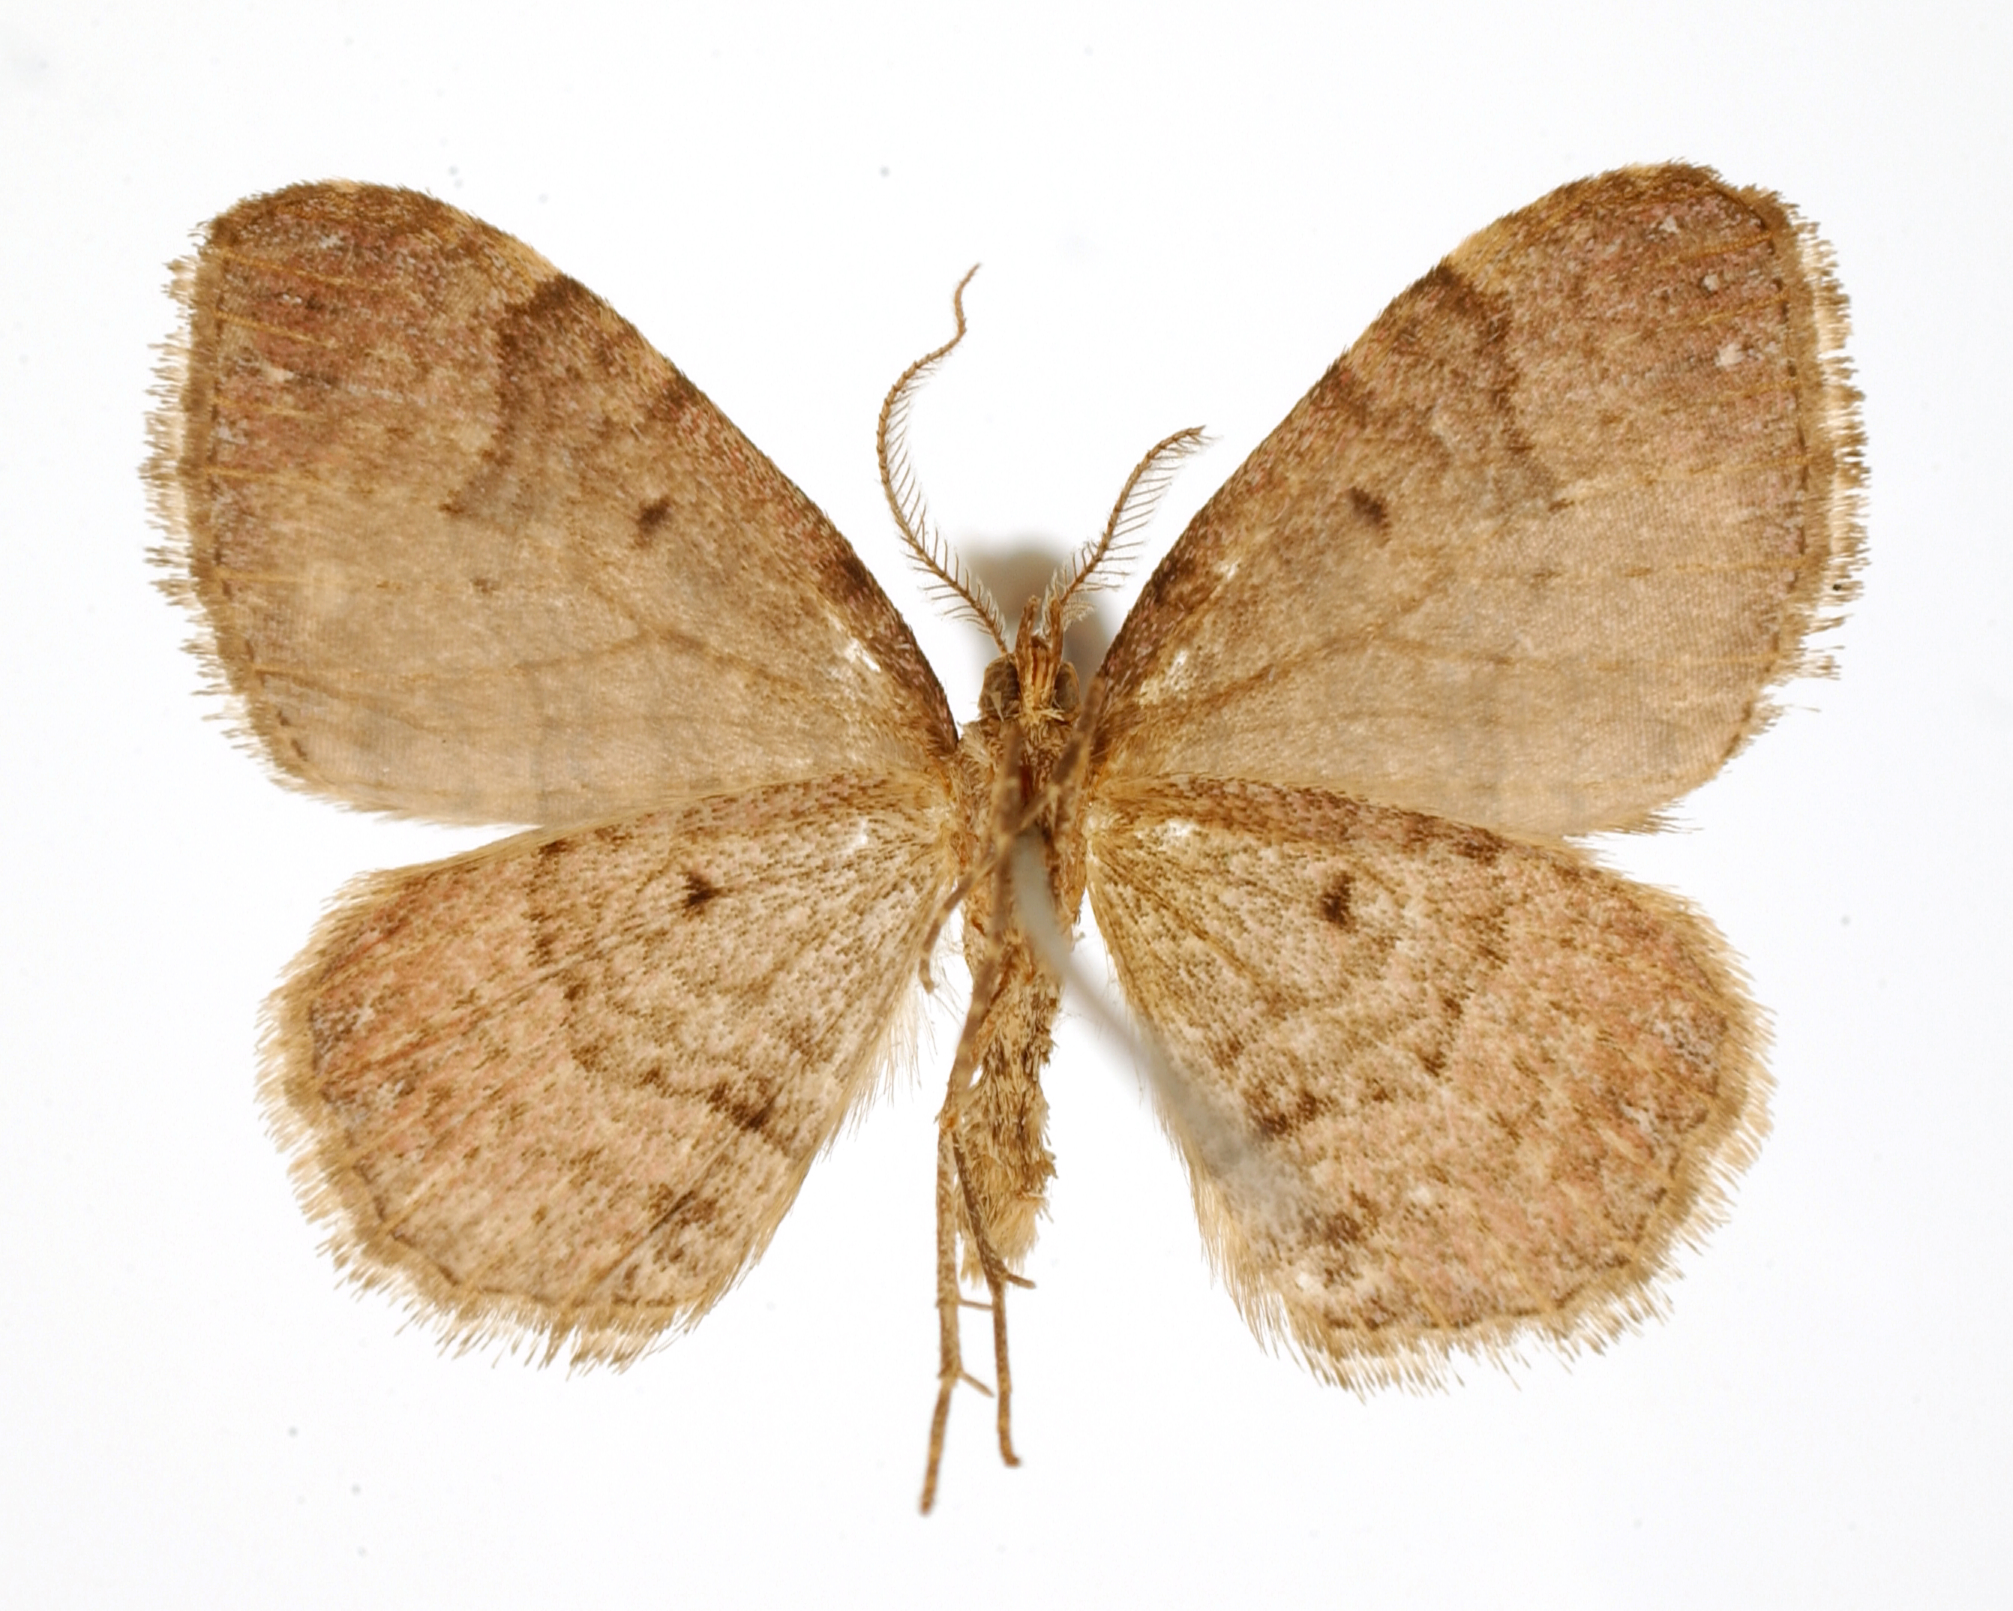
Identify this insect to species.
Coremia zenasaria
